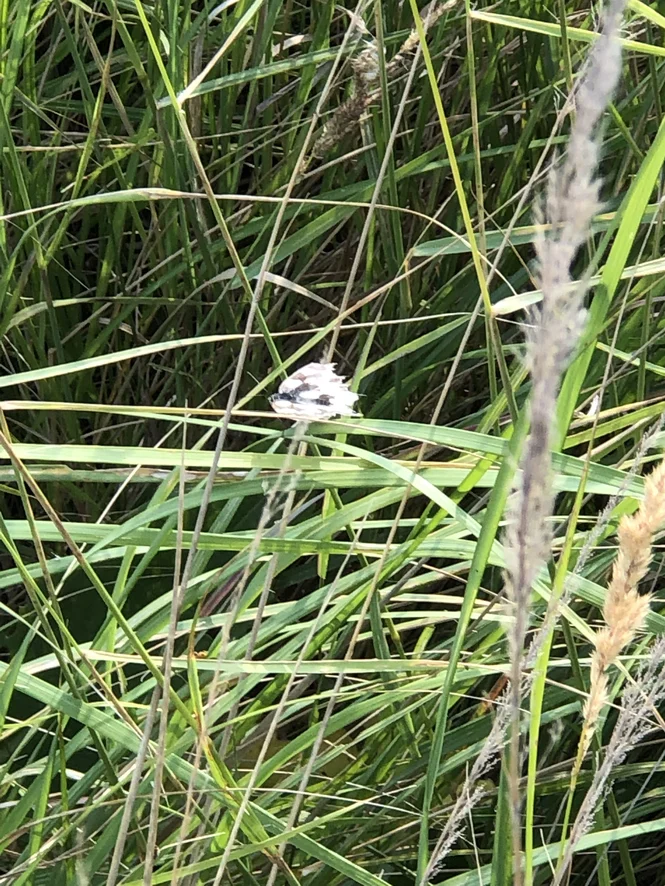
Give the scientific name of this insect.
Melanargia galathea
